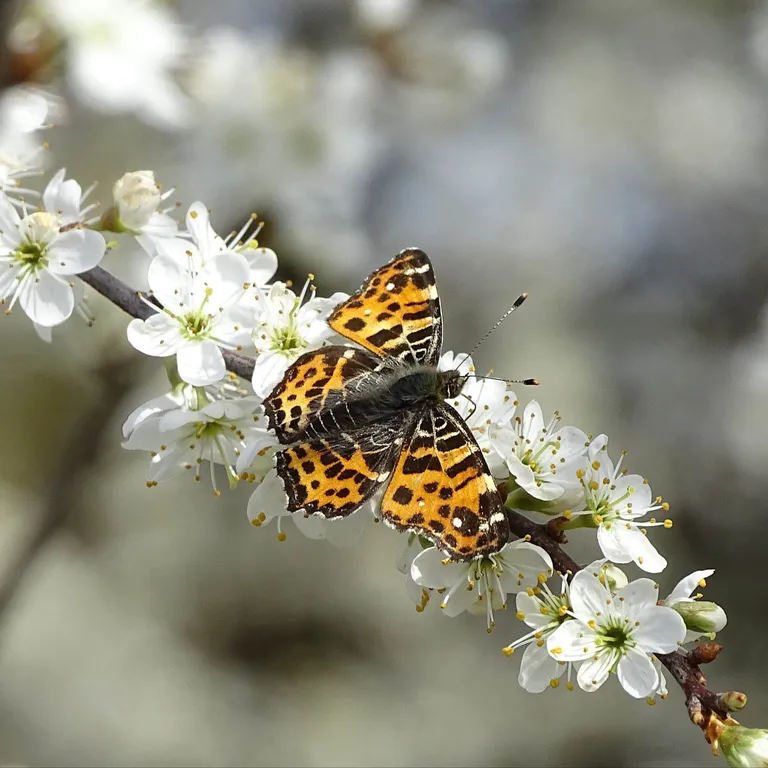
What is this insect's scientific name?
Araschnia levana
